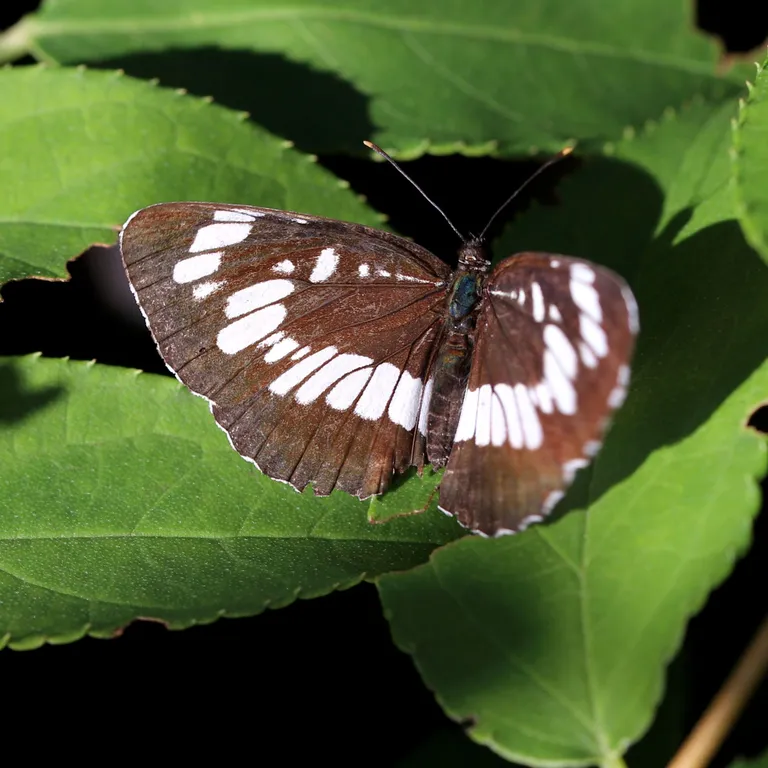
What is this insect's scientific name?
Neptis rivularis
